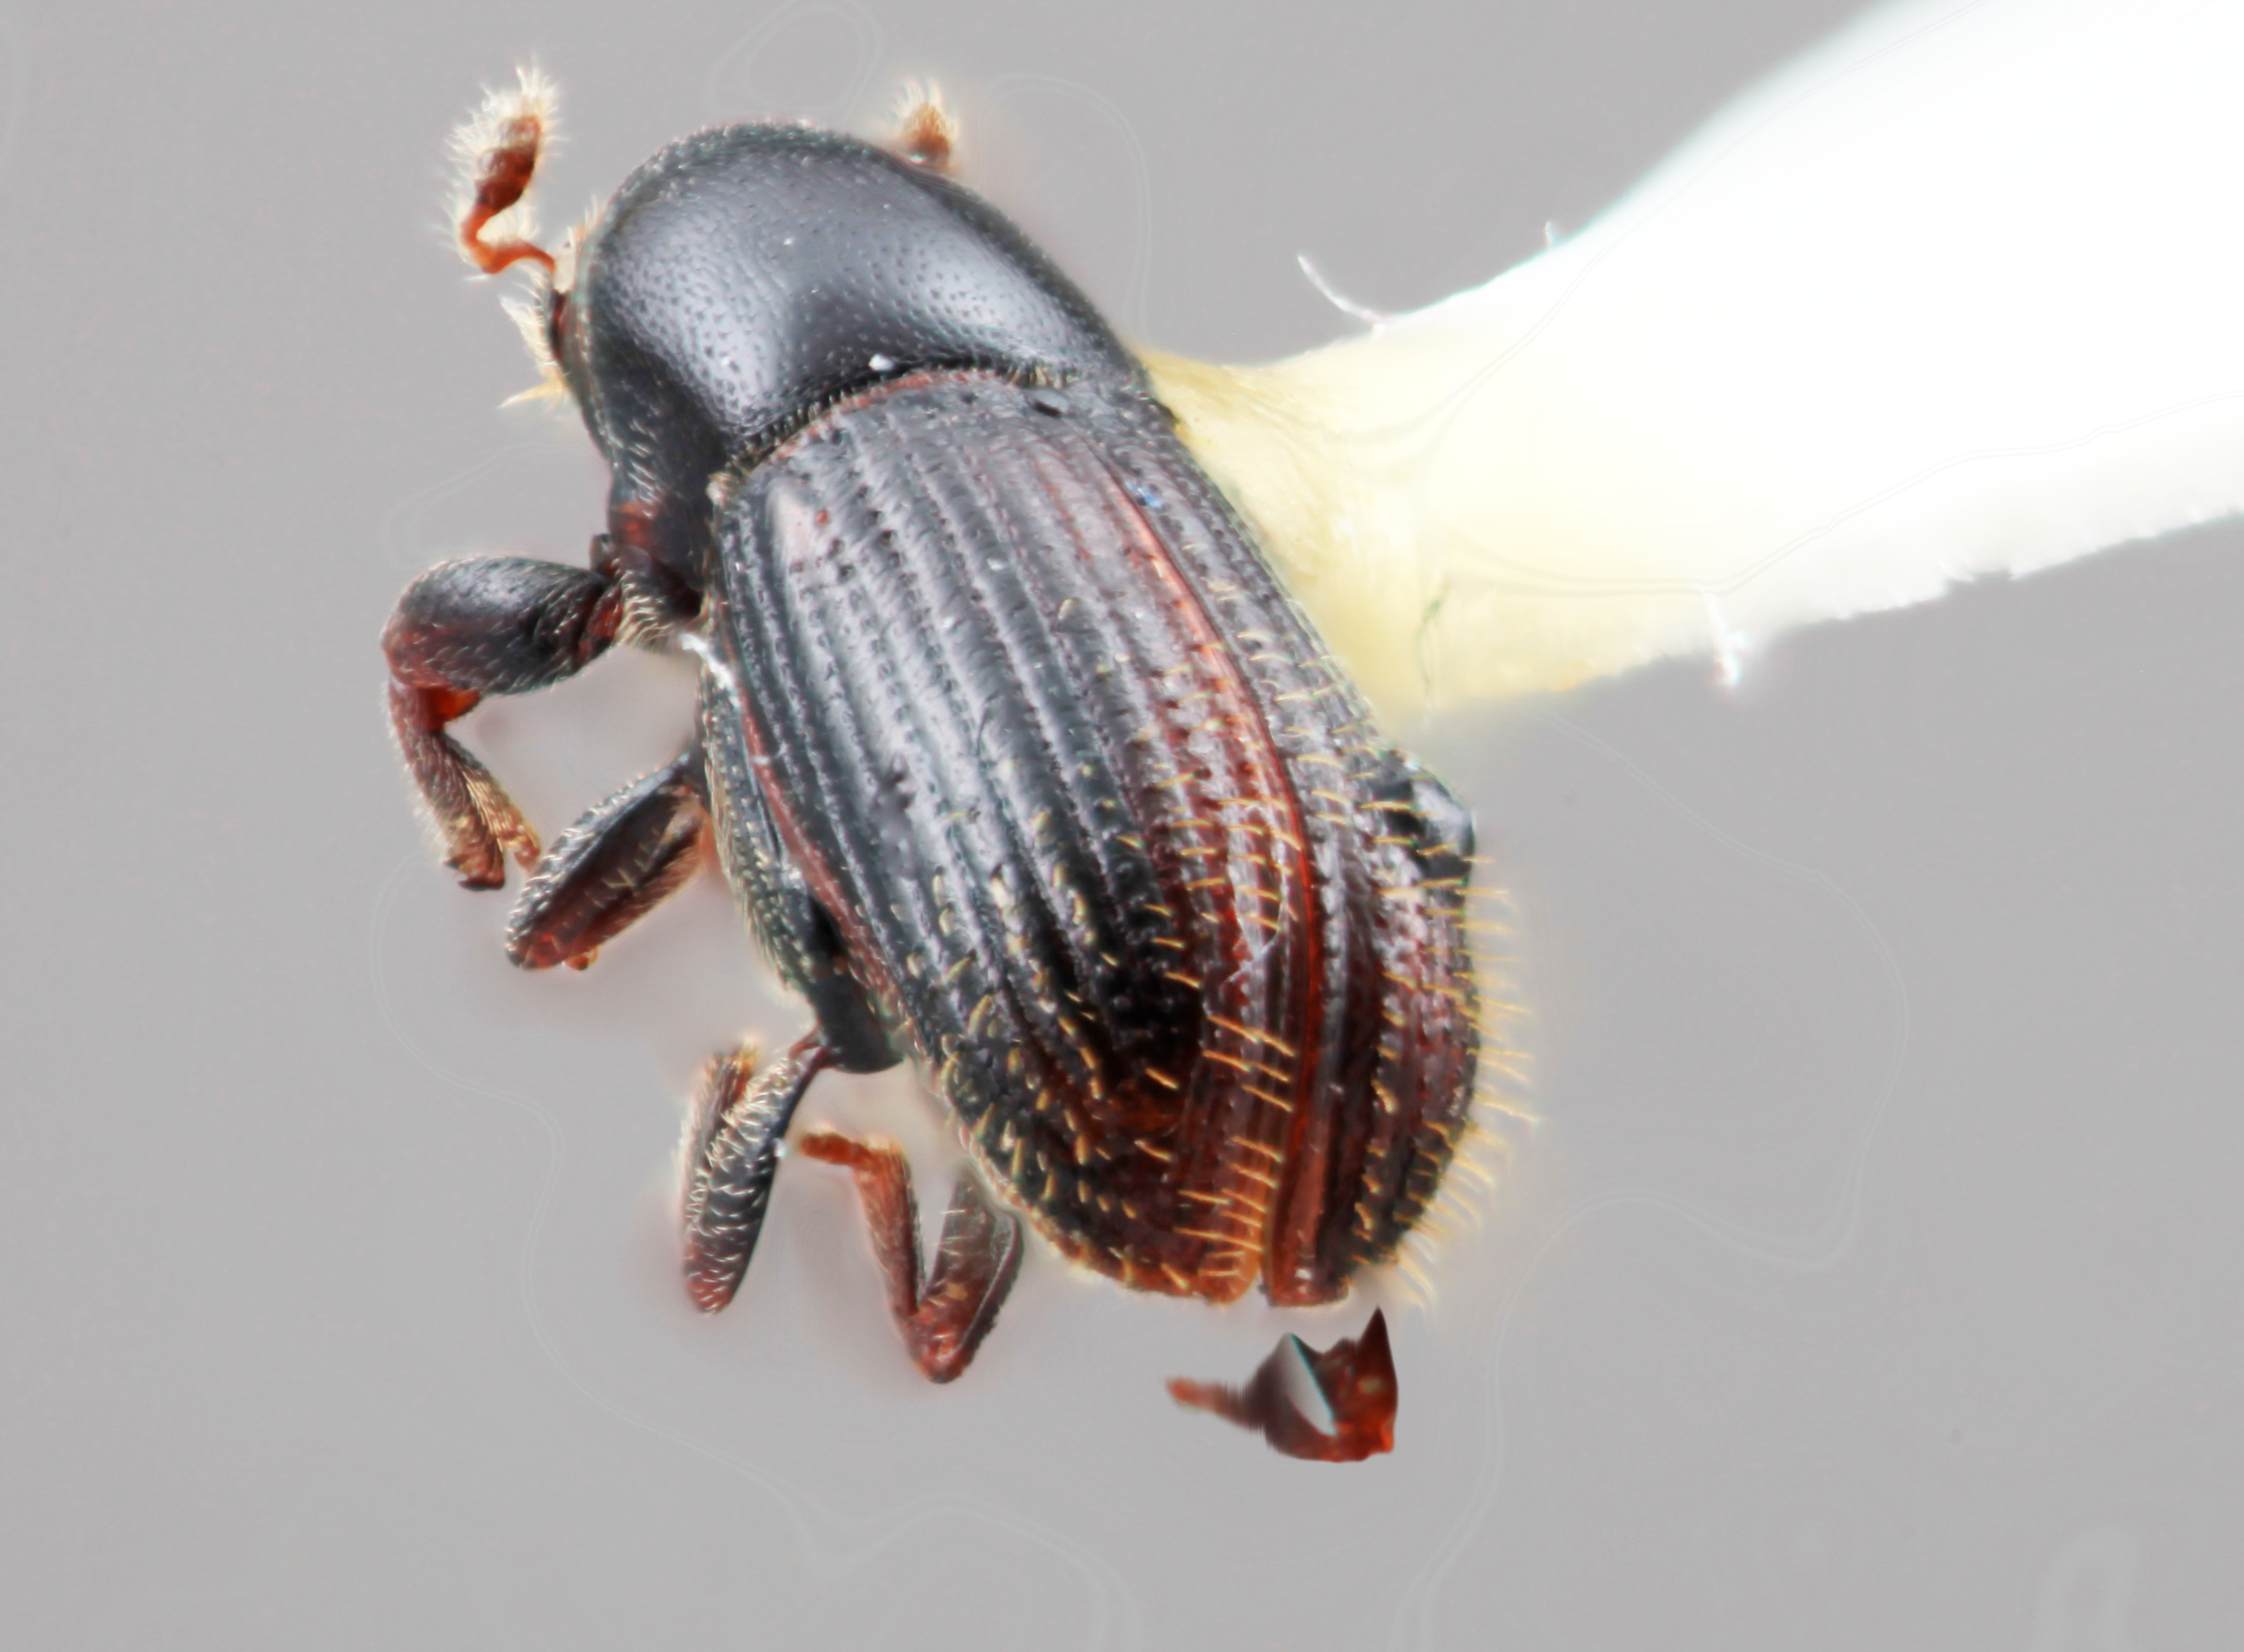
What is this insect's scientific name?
Cnesinus myelitis
